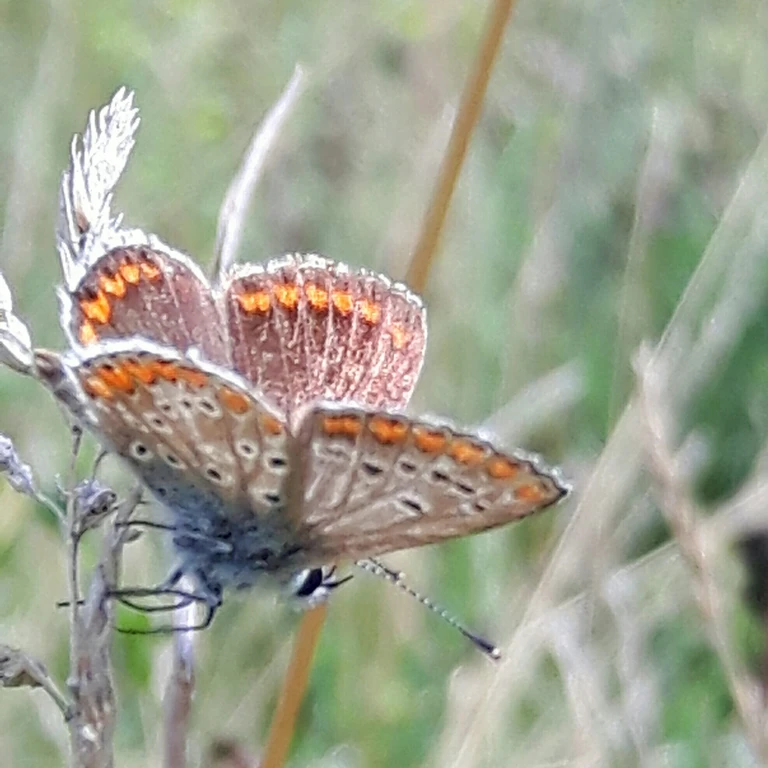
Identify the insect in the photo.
Aricia agestis/artaxerxes
